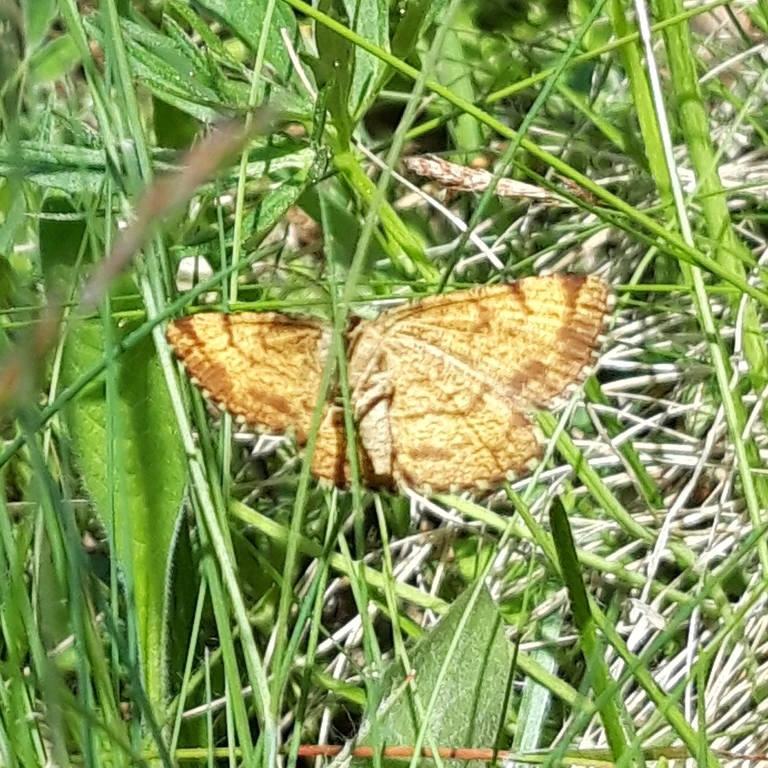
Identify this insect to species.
Ematurga atomaria
